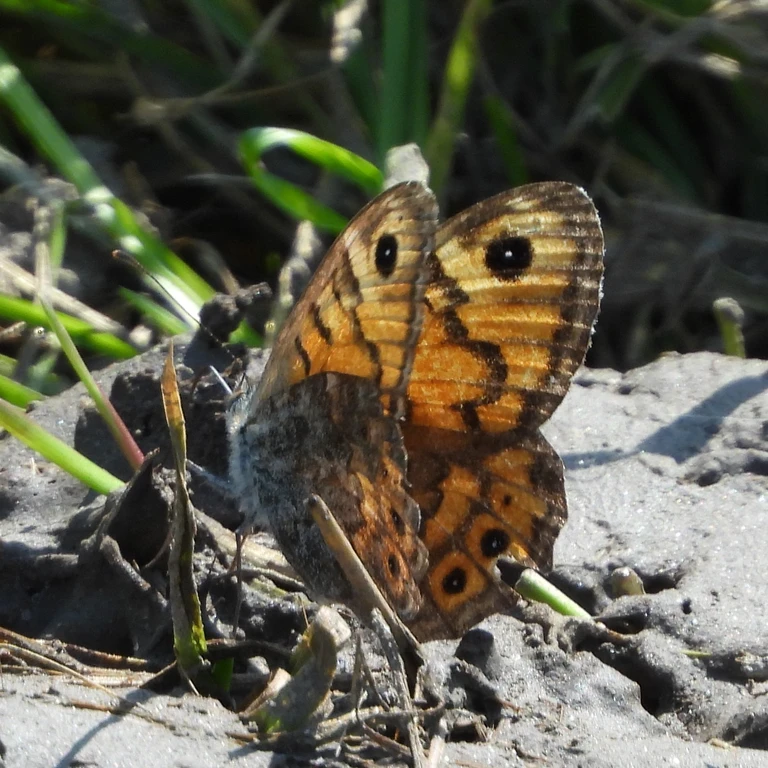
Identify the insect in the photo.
Lasiommata megera (also Pararge megera)
